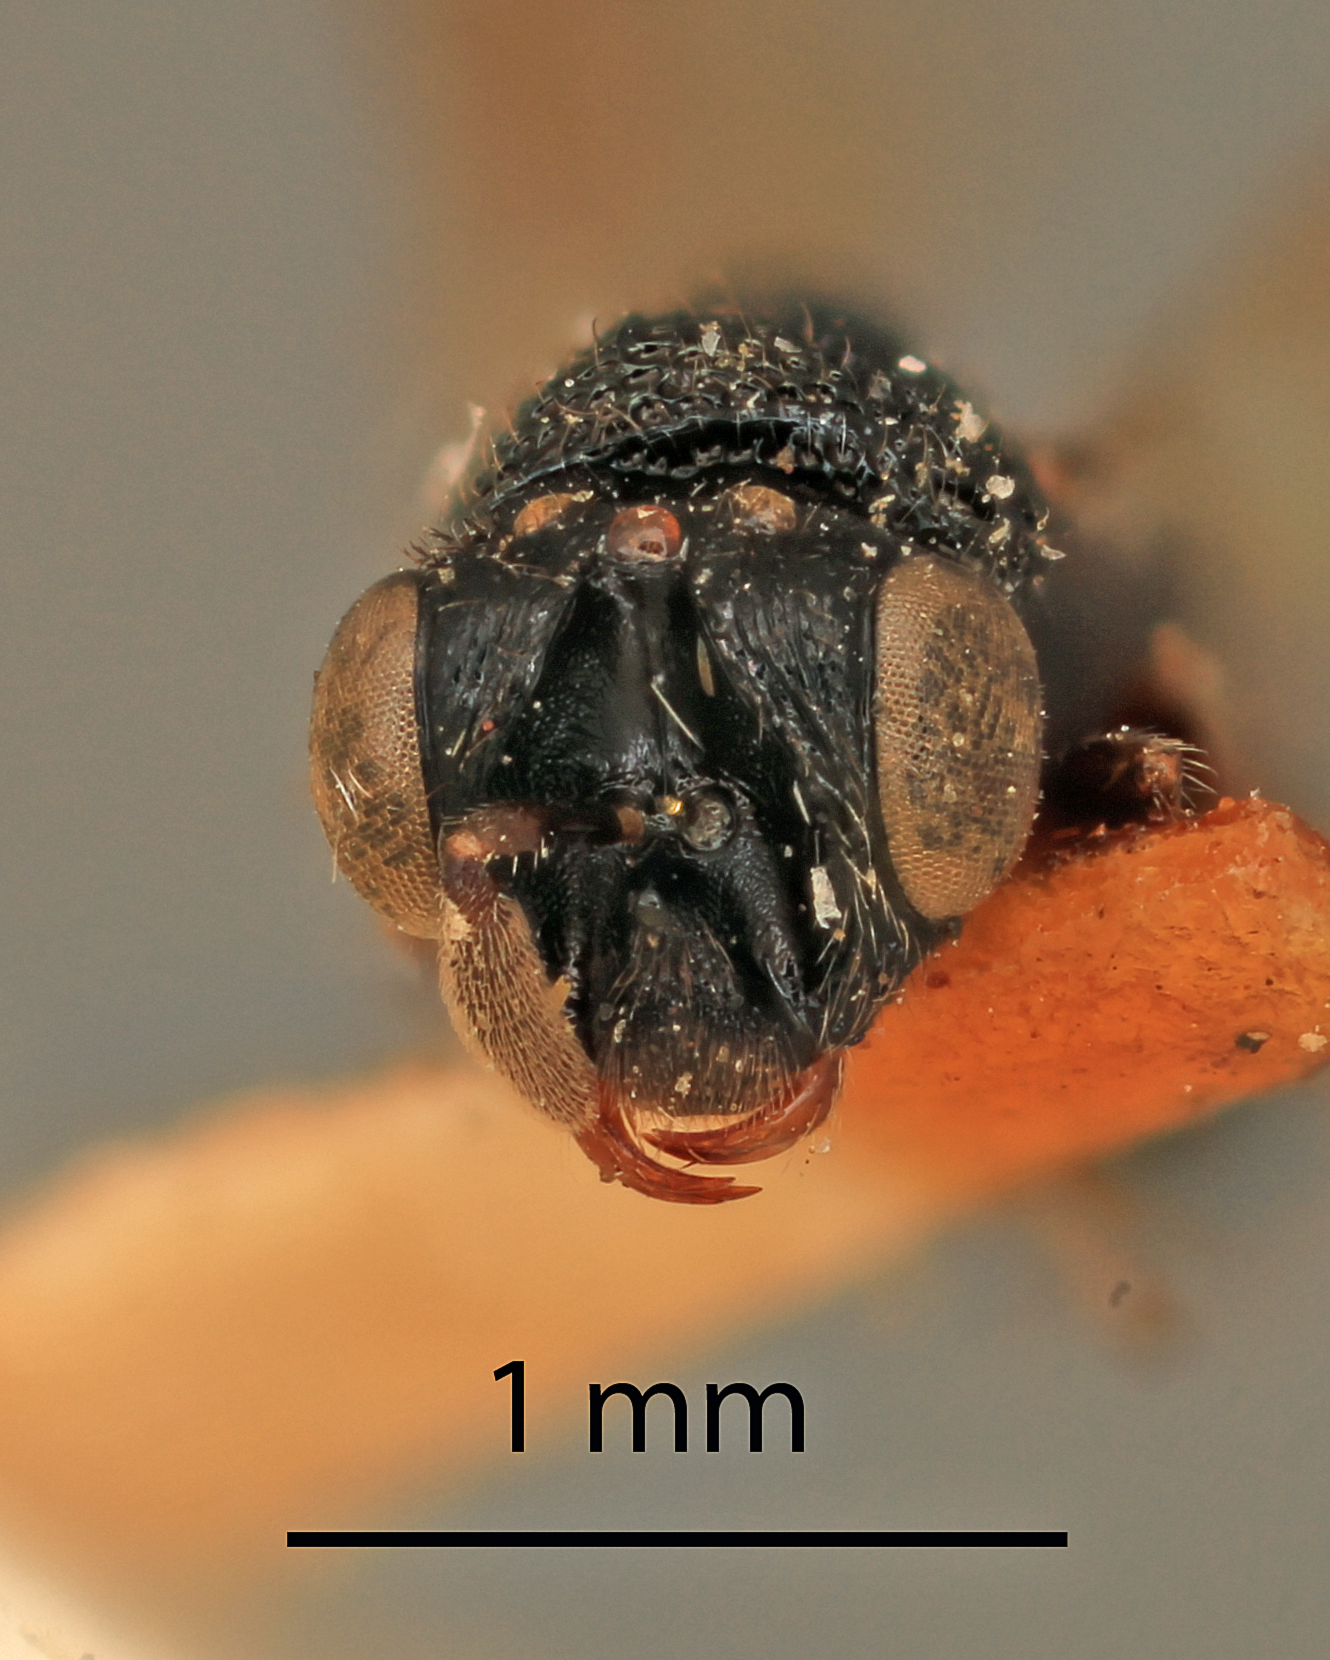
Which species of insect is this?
Monacon canaliculata
